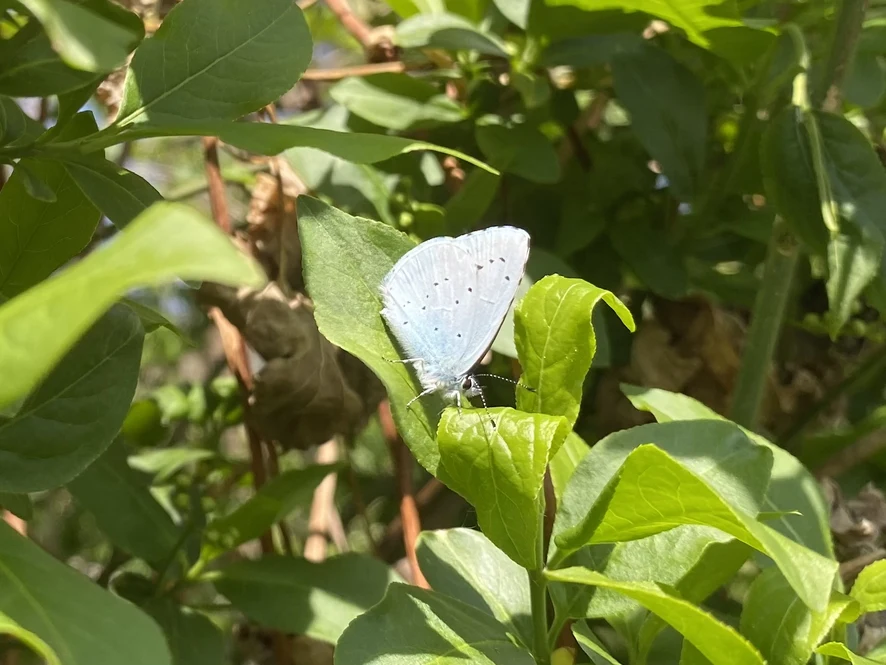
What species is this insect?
Celastrina argiolus
